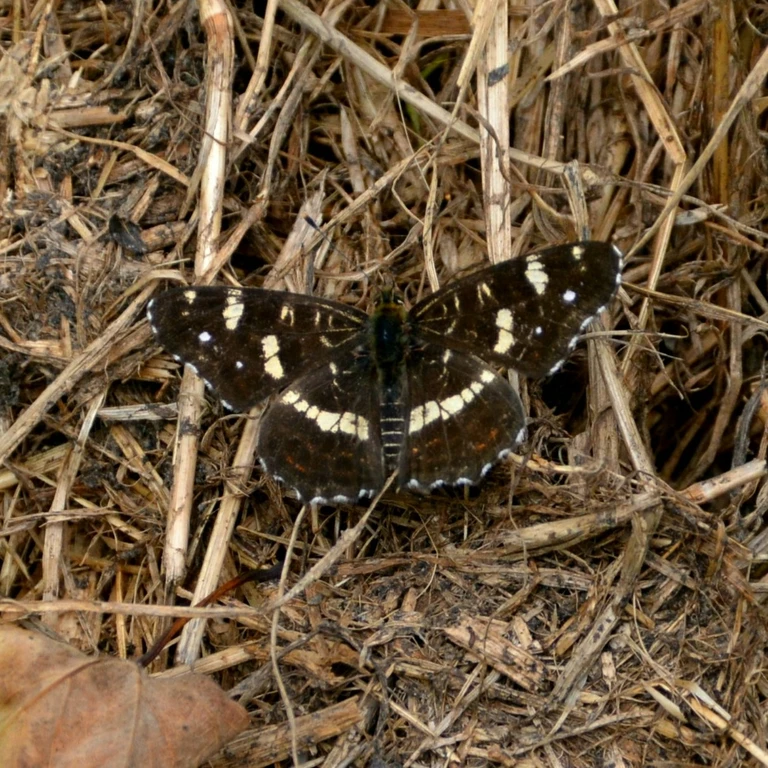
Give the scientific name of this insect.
Araschnia levana
